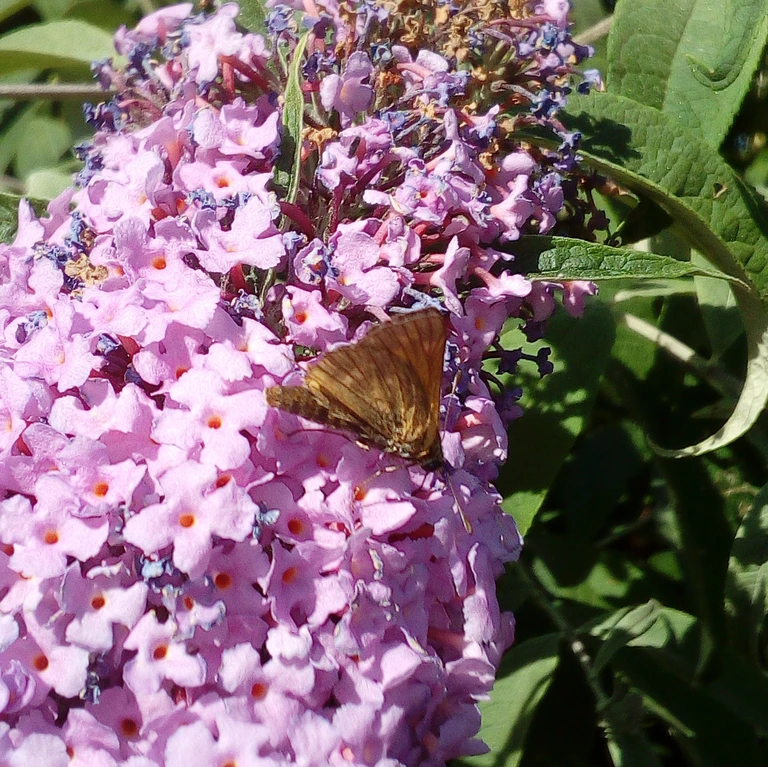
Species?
Ochlodes sylvanus (also Ochlodes venata)
